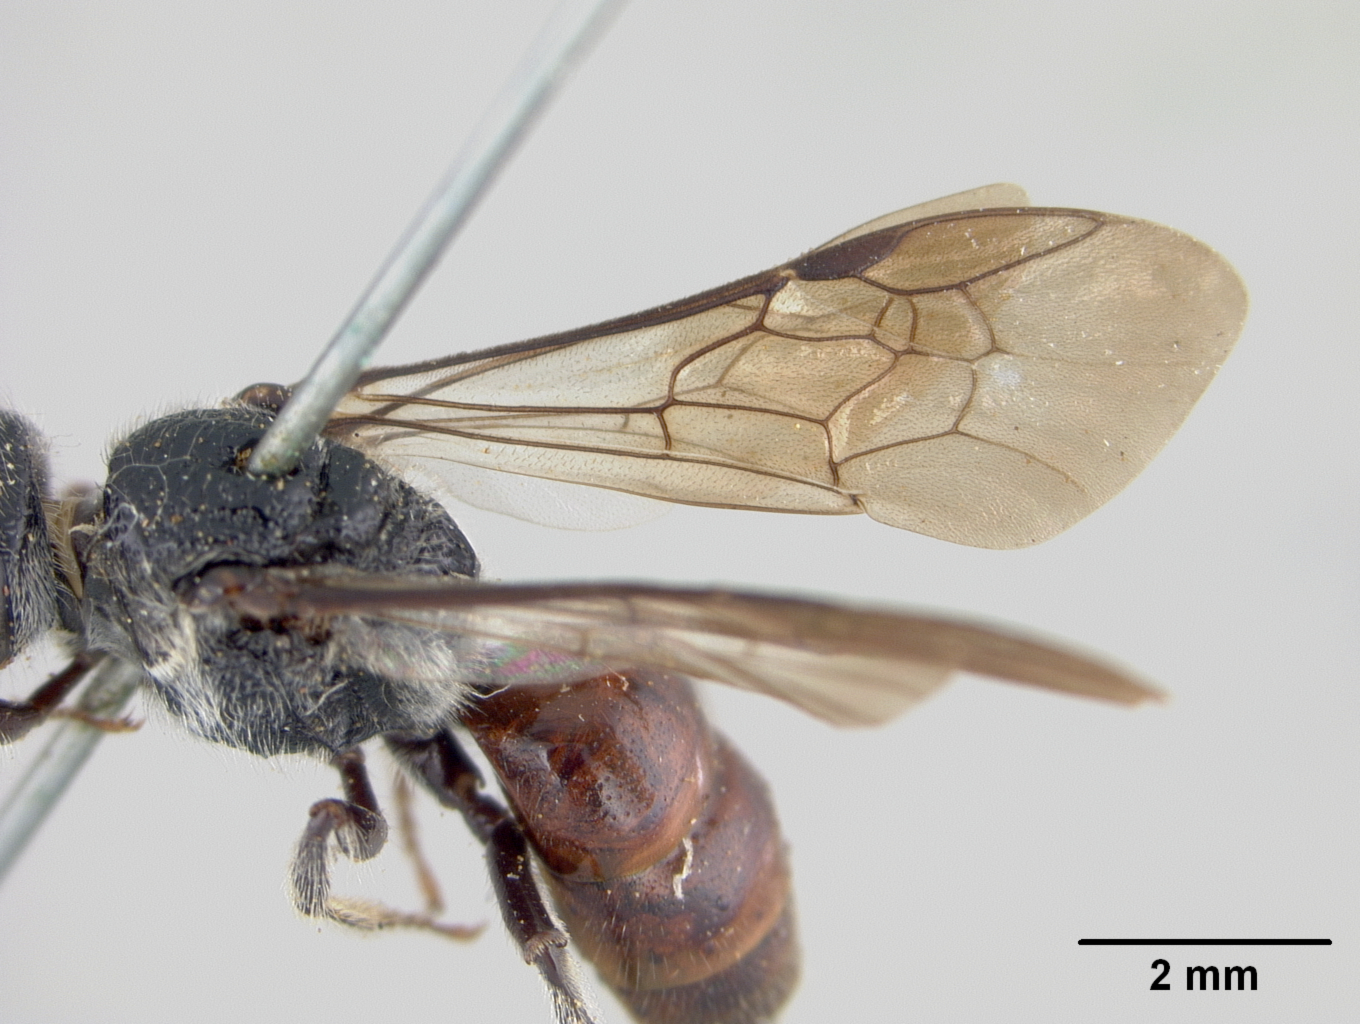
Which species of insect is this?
Sphecodes rotundiceps
